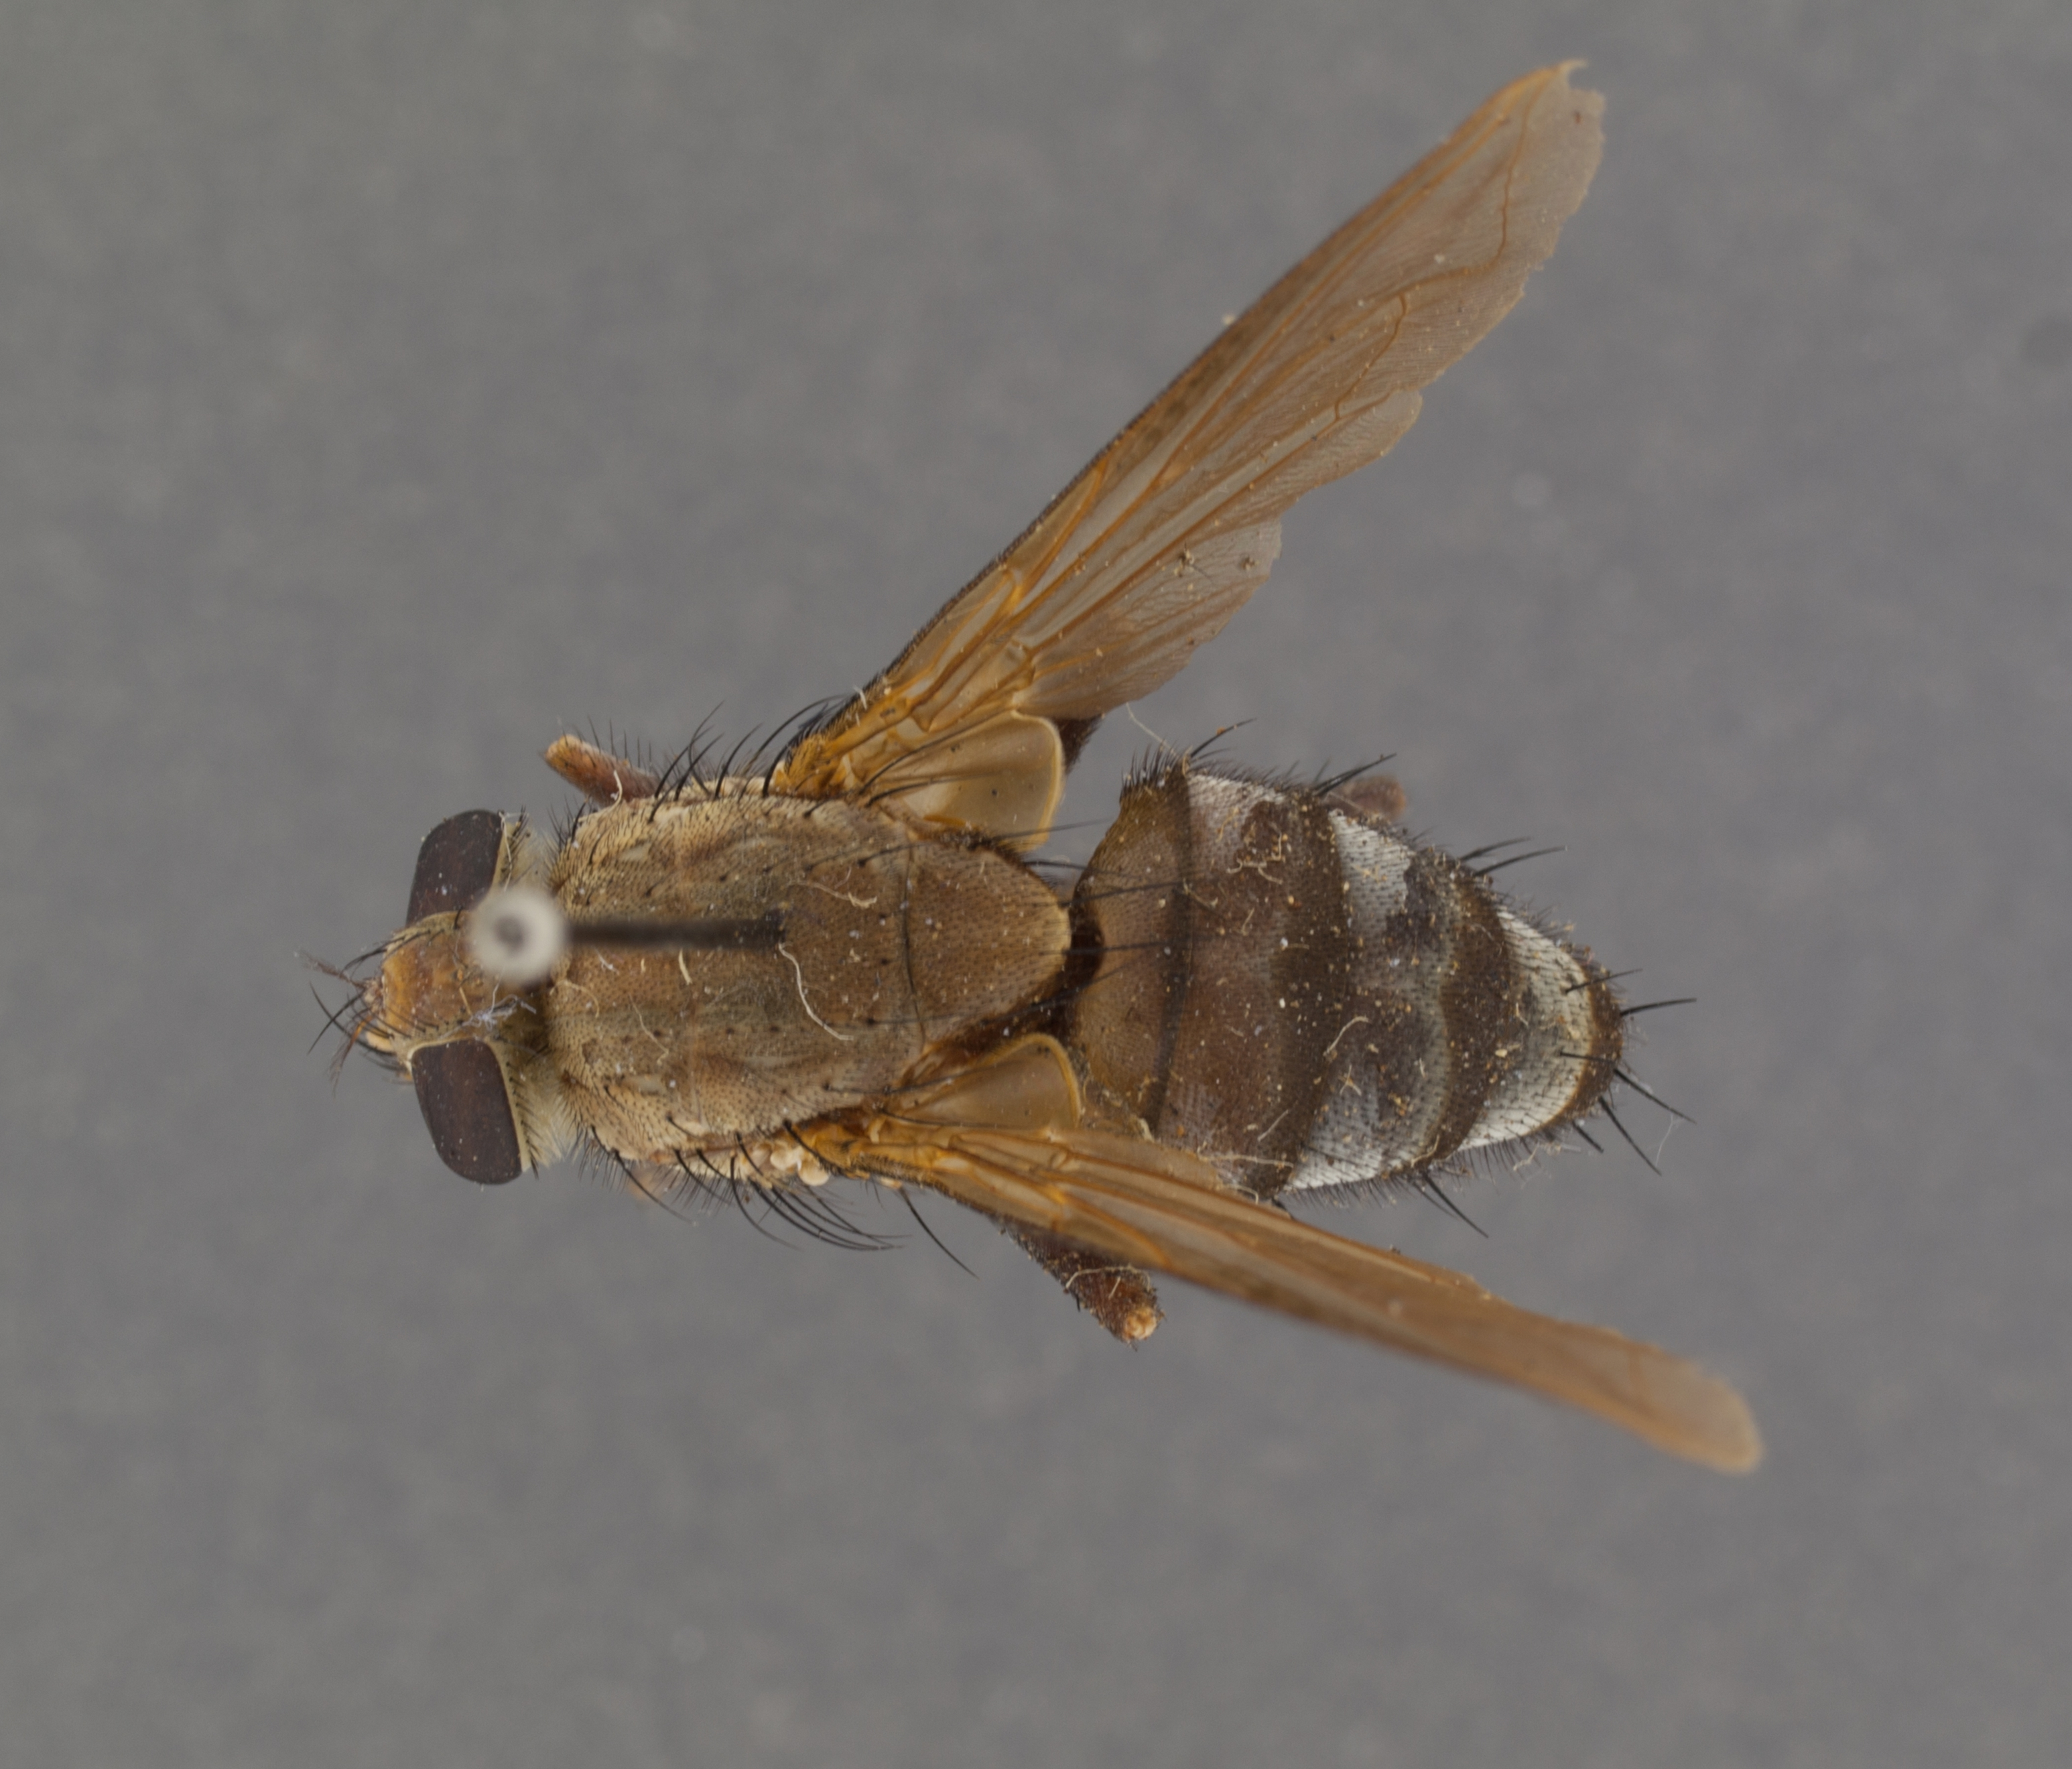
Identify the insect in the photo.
Bengalia emarginata
